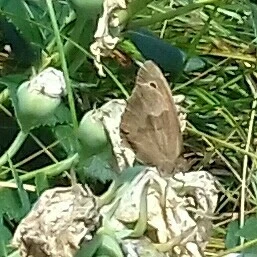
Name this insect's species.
Maniola jurtina
